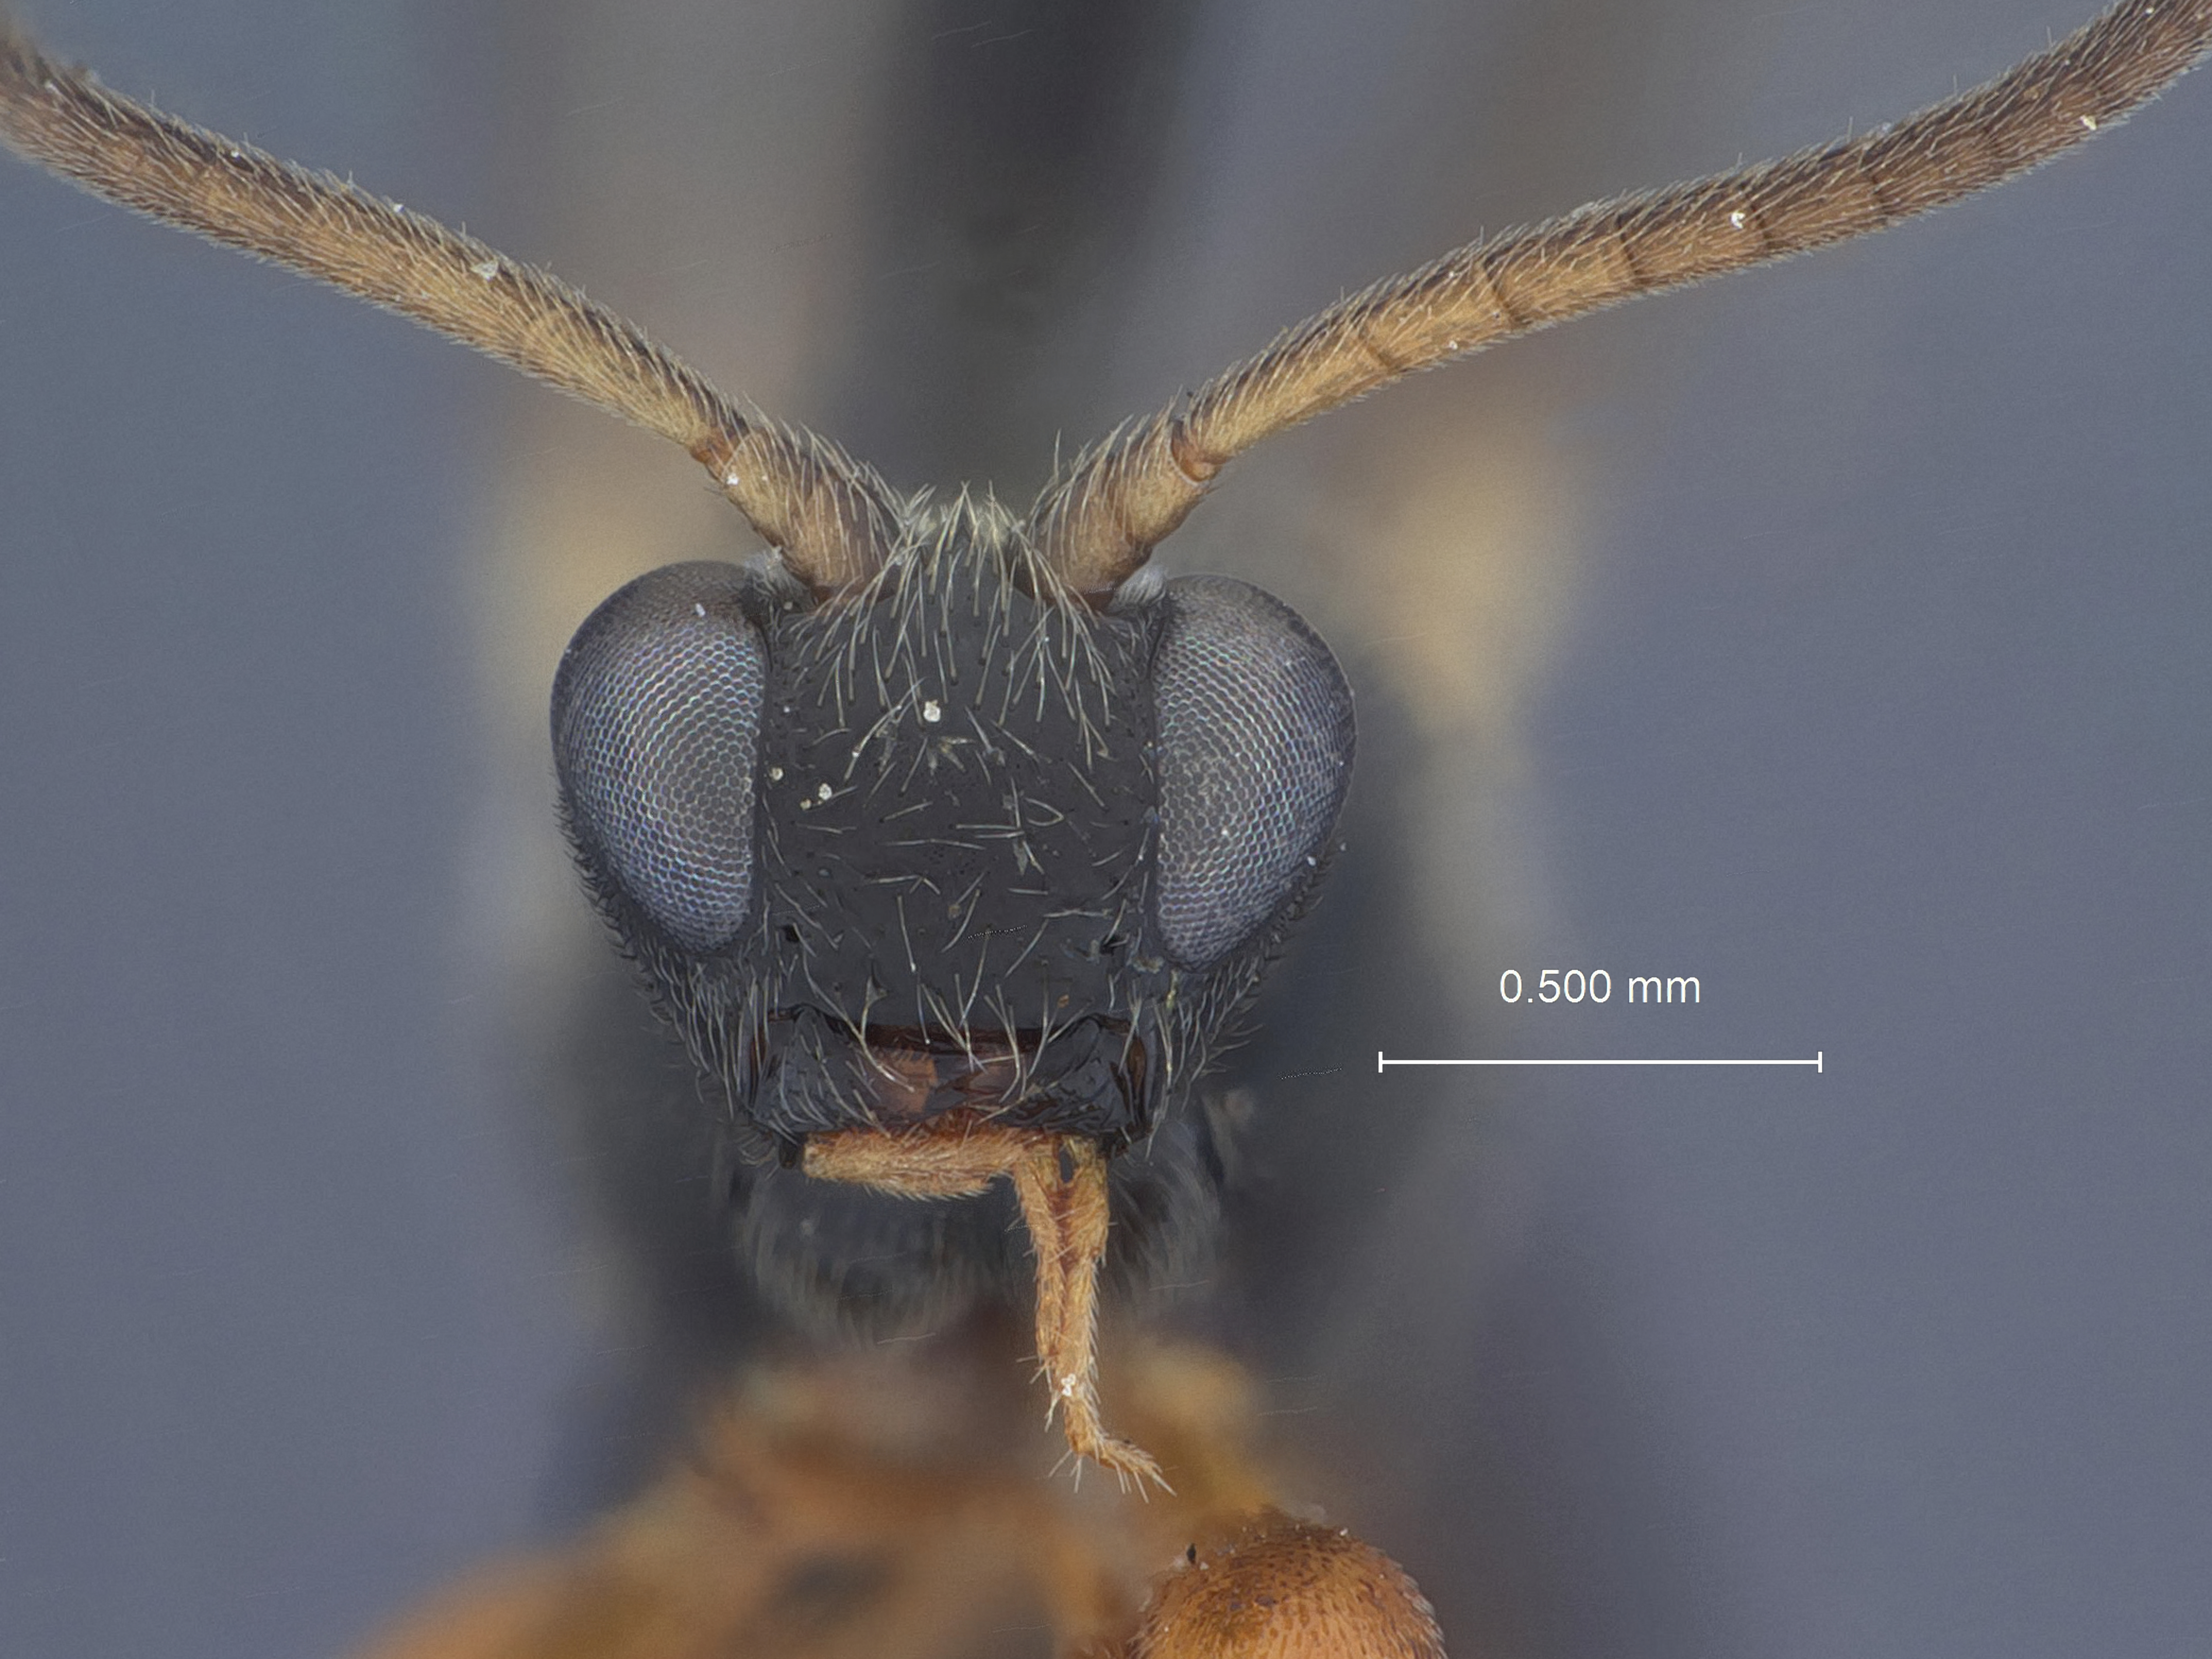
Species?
Triclistus adustus
